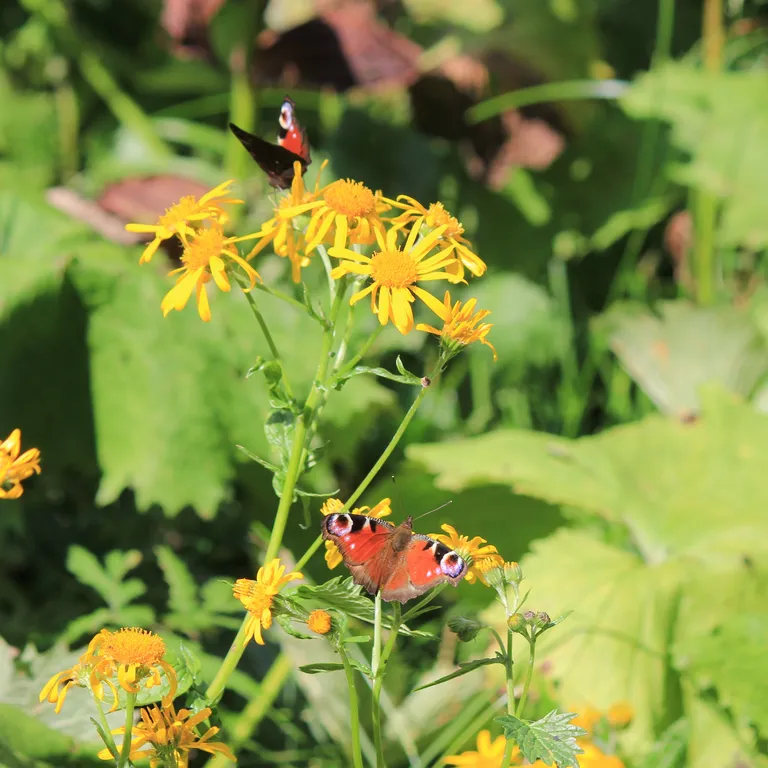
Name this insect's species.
Aglais io
